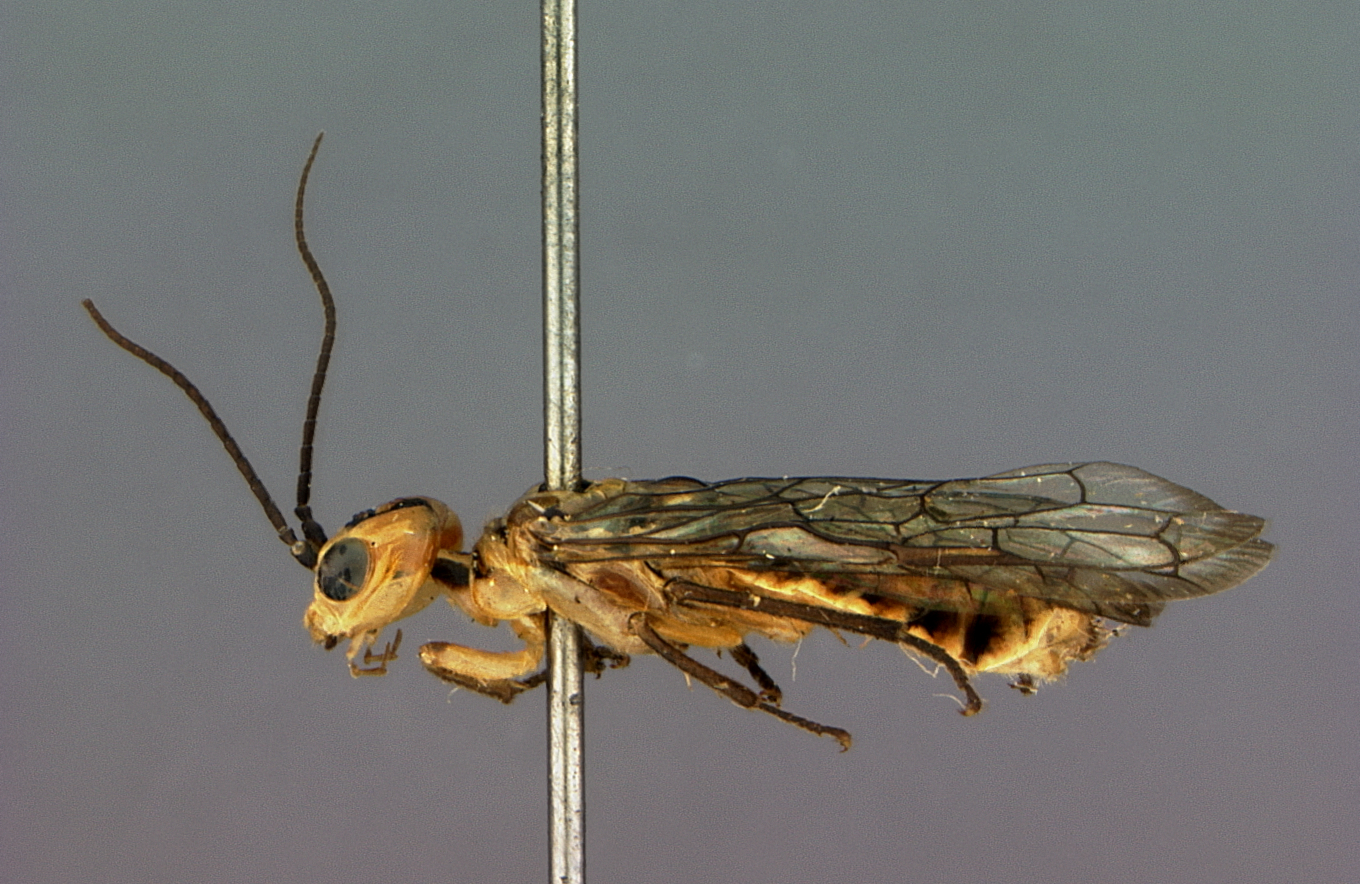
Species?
Pamphilius middlekauffi
